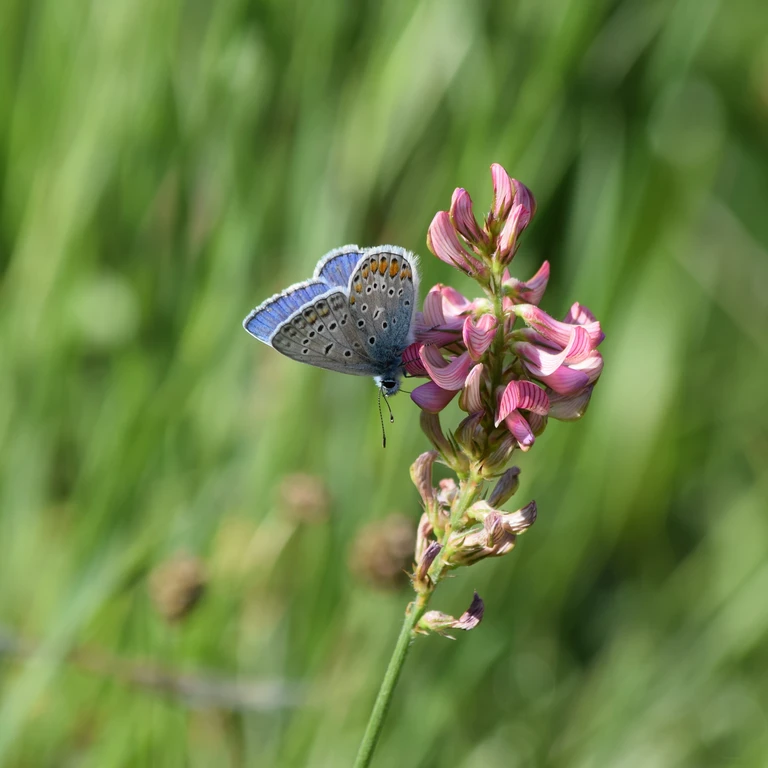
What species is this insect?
Polyommatus icarus
